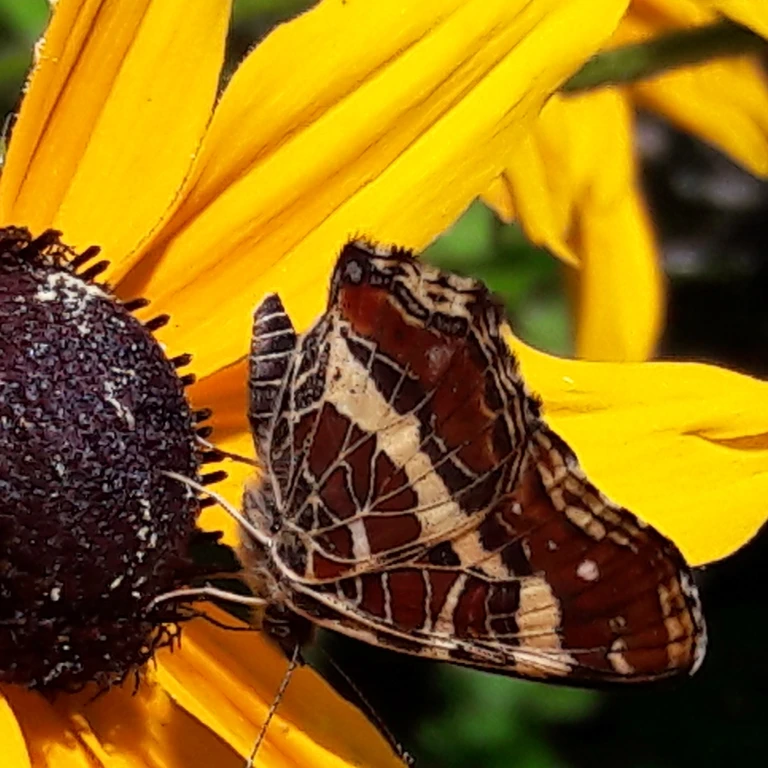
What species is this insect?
Araschnia levana
